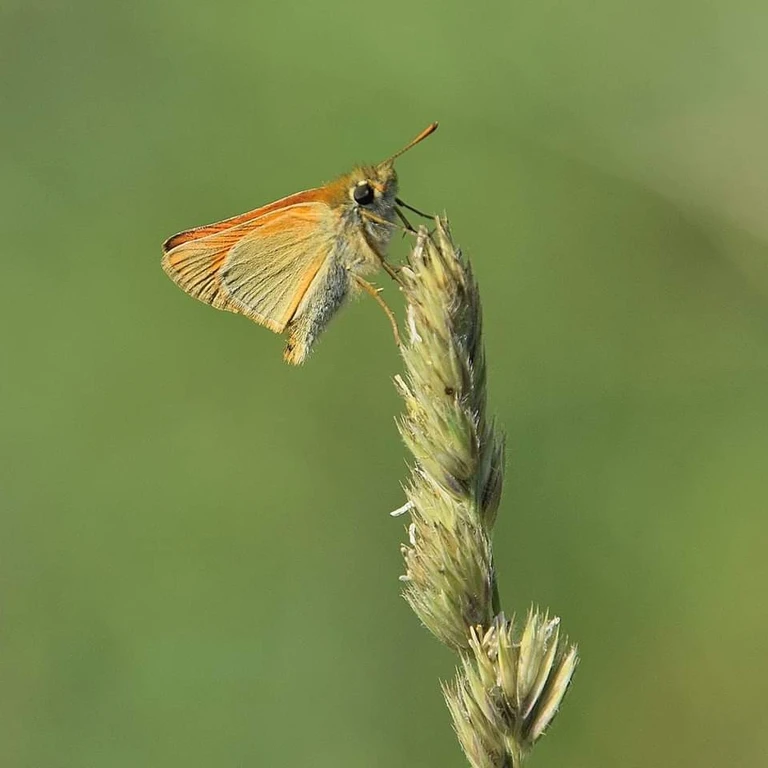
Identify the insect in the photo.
Thymelicus sylvestris
